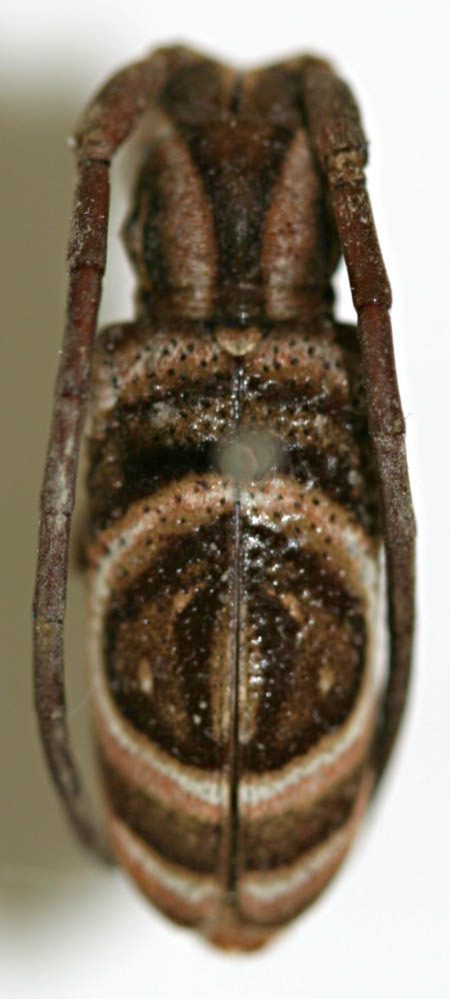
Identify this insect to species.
Paracyclotaenia strandi
